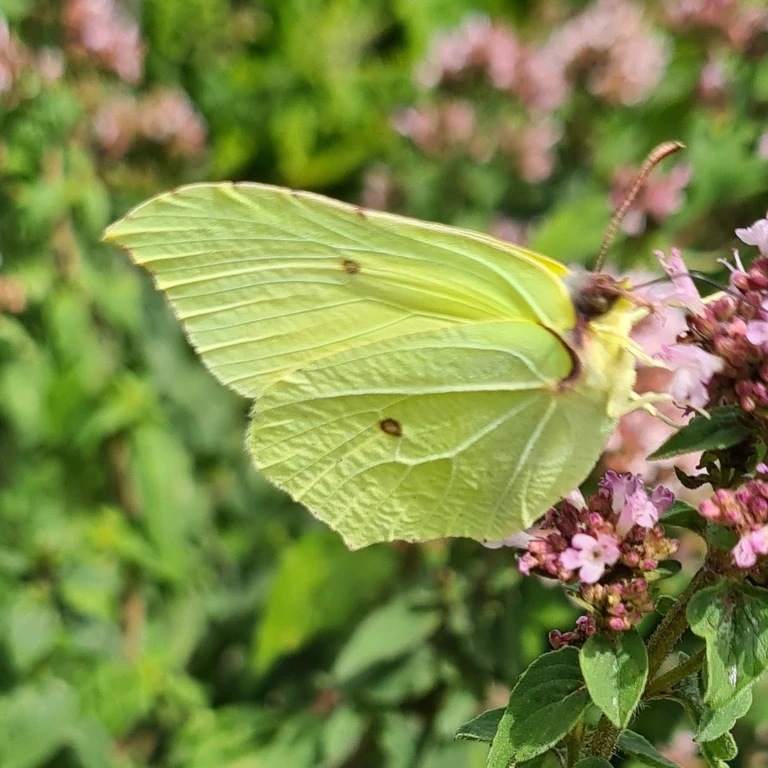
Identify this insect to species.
Gonepteryx rhamni
